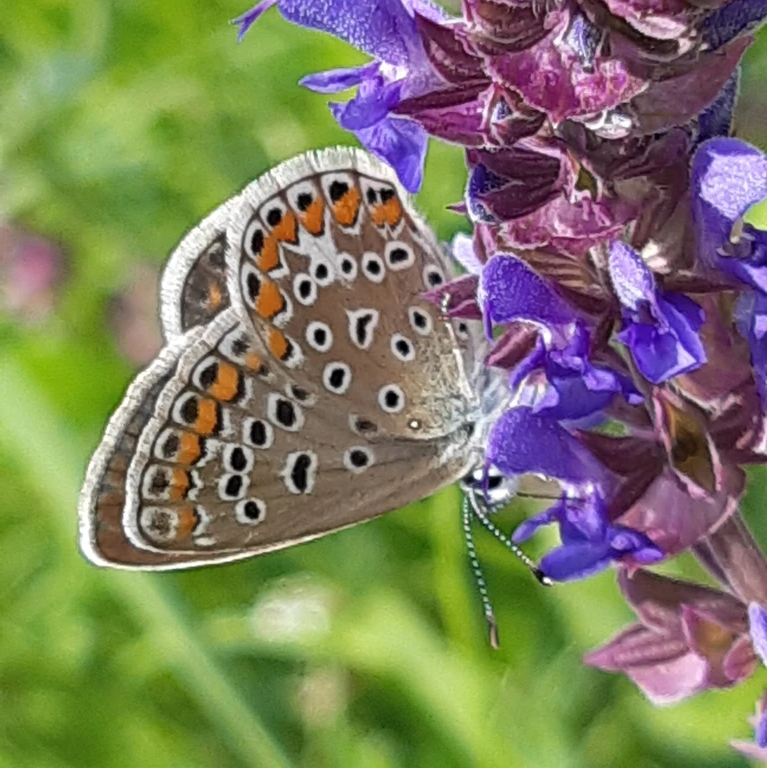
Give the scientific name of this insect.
Polyommatus icarus
